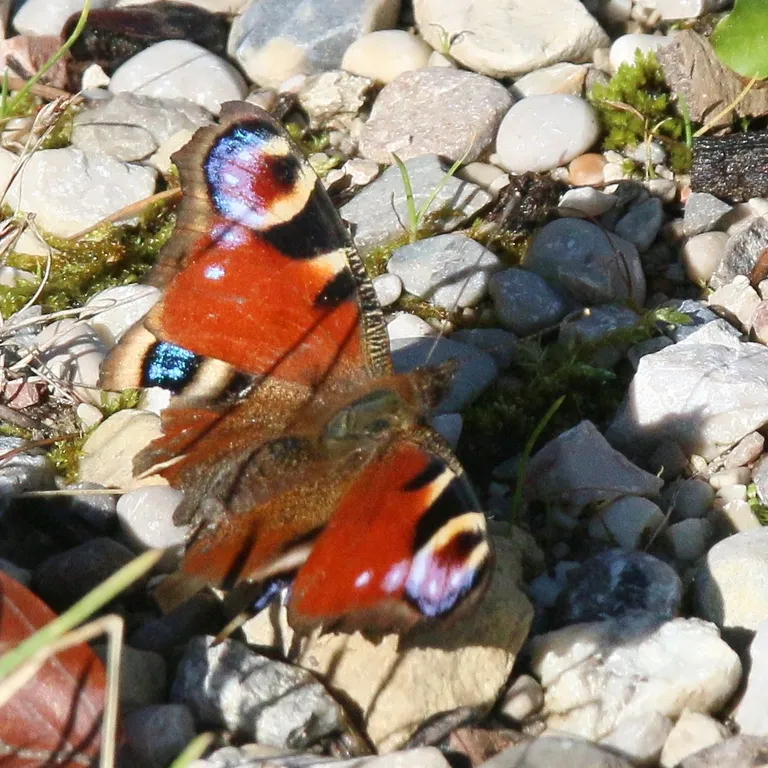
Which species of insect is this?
Aglais io
